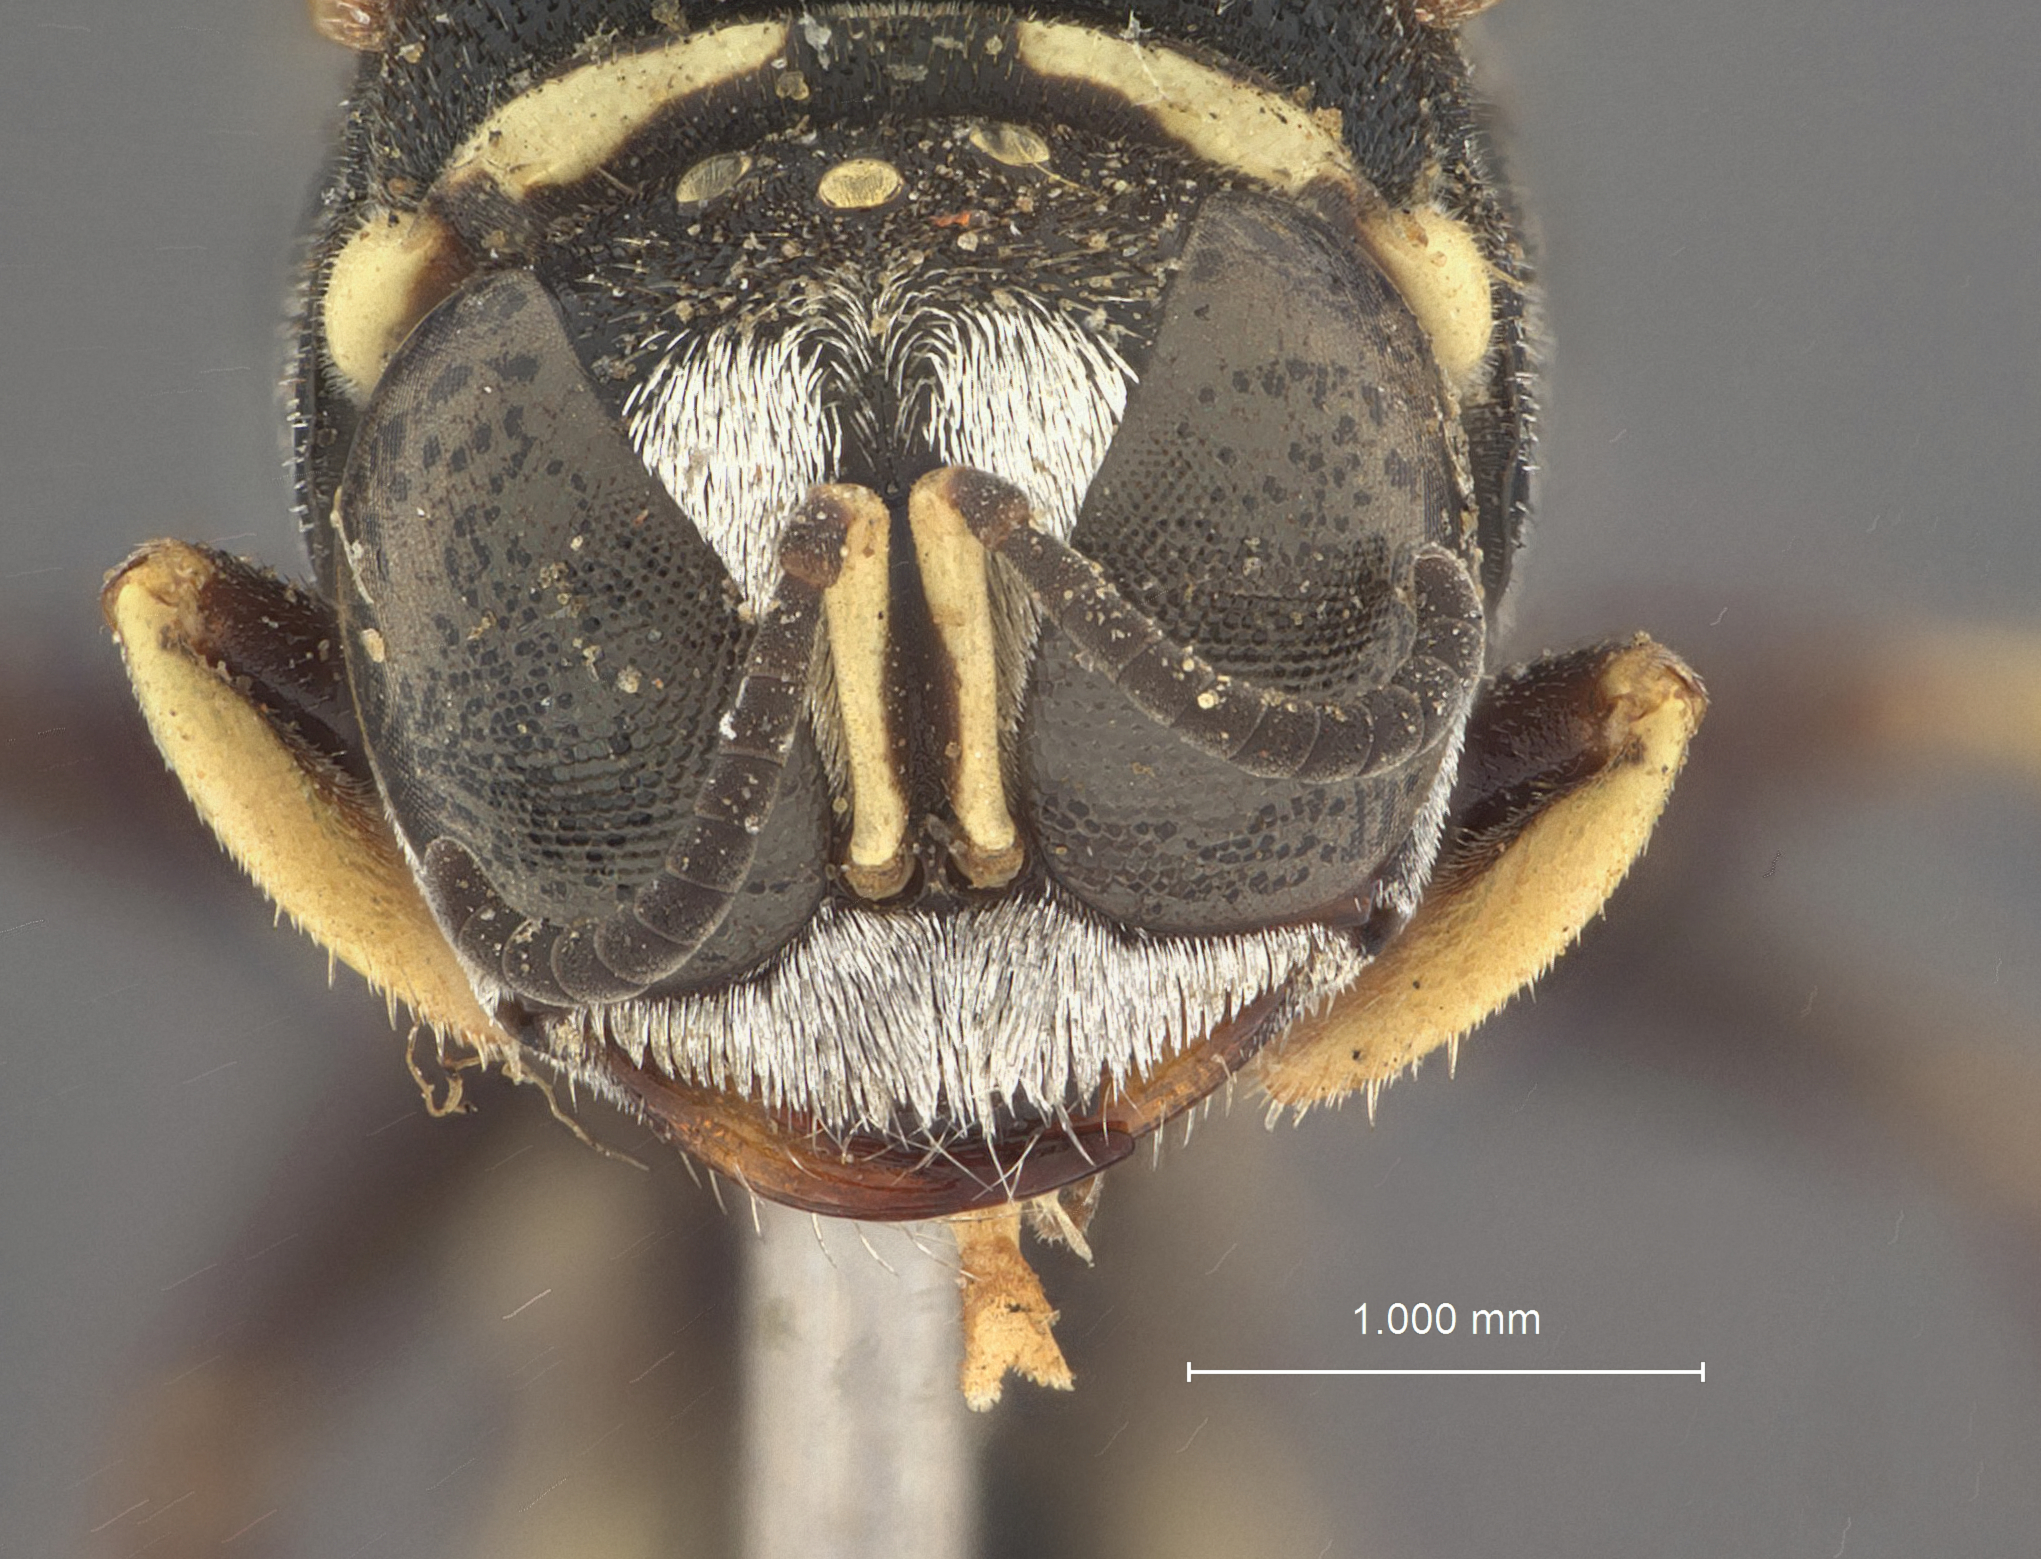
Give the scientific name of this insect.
Crabro lacteipennis
